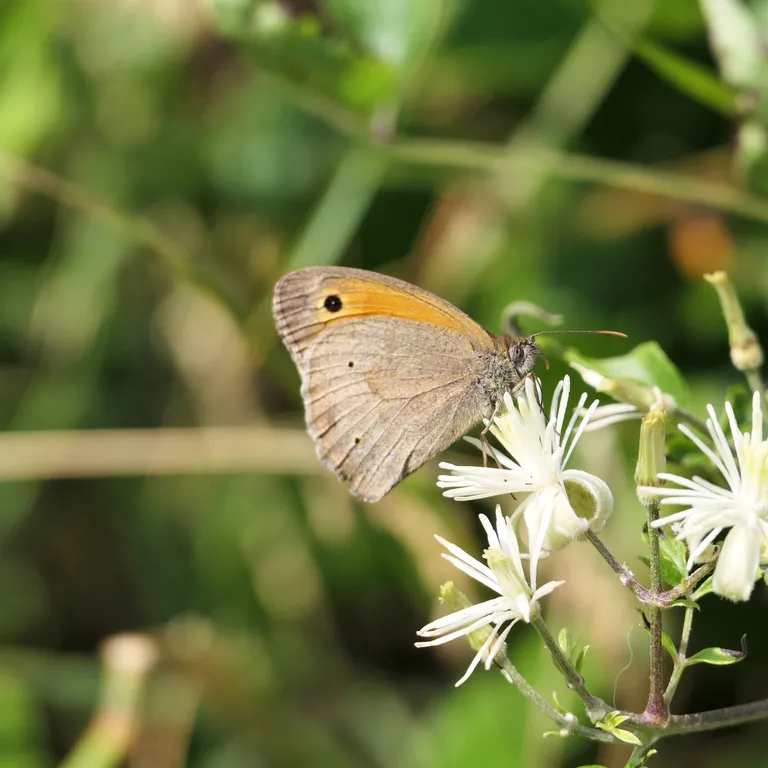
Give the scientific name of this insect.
Maniola jurtina
